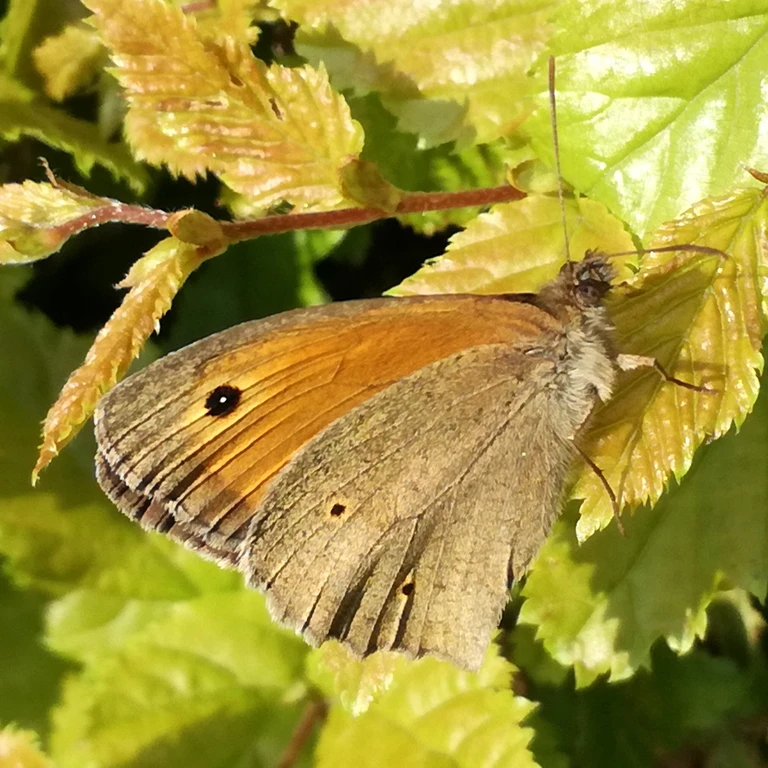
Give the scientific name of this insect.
Maniola jurtina
